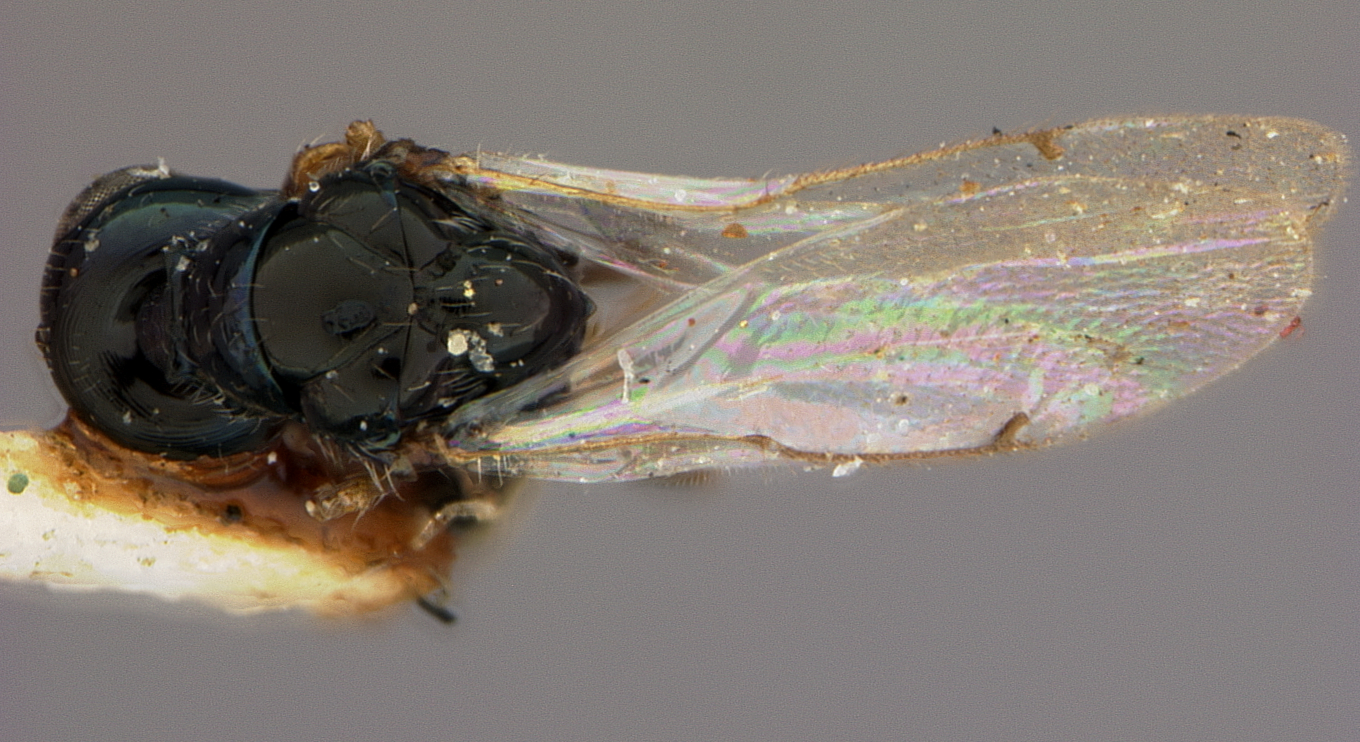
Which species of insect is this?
Parasaphes japonicus
